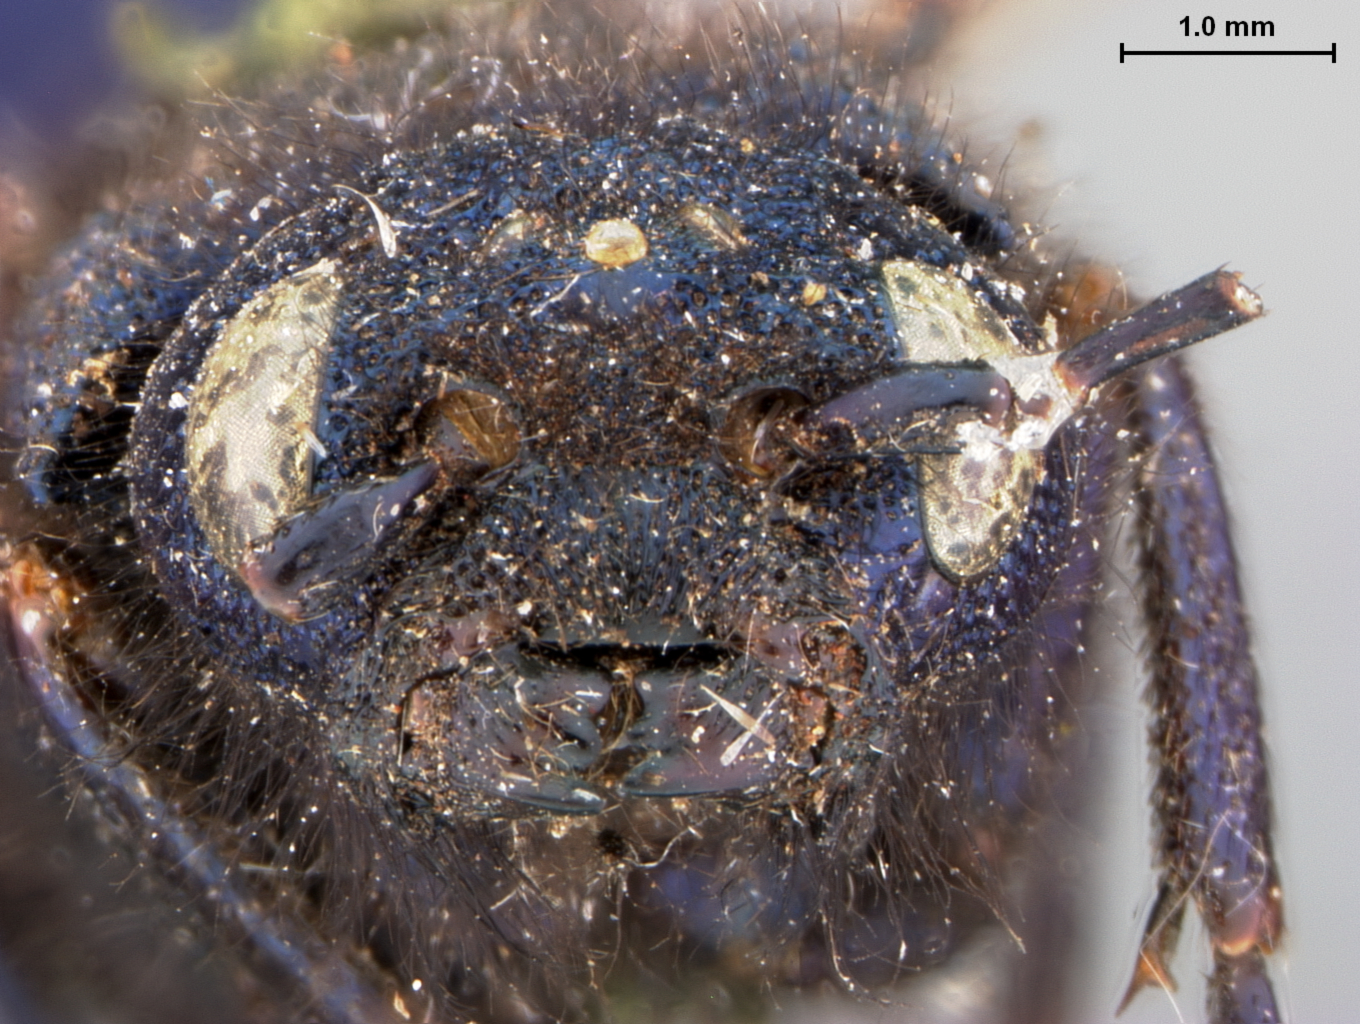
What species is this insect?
Paururus californicus
